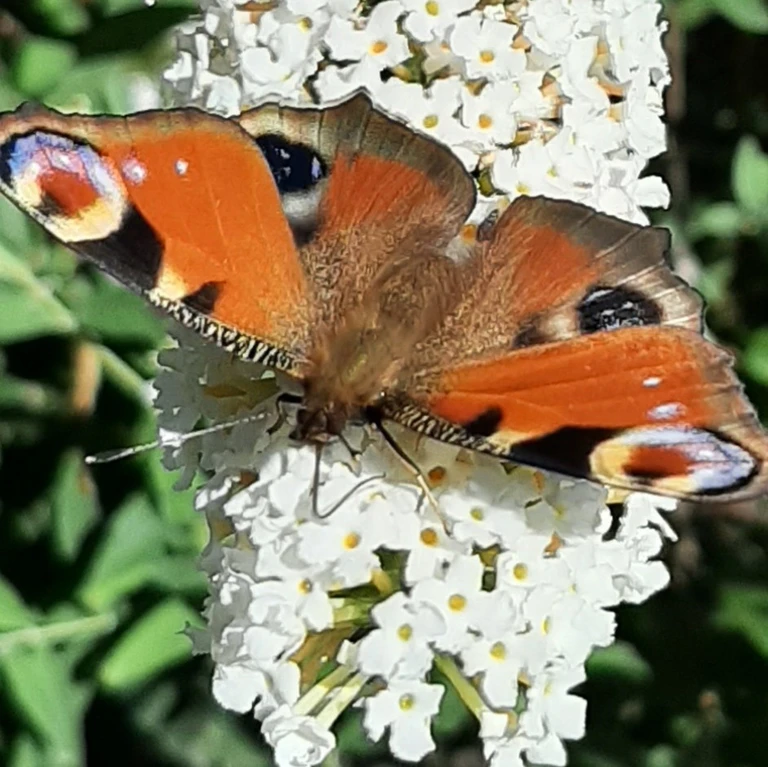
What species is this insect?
Aglais io
